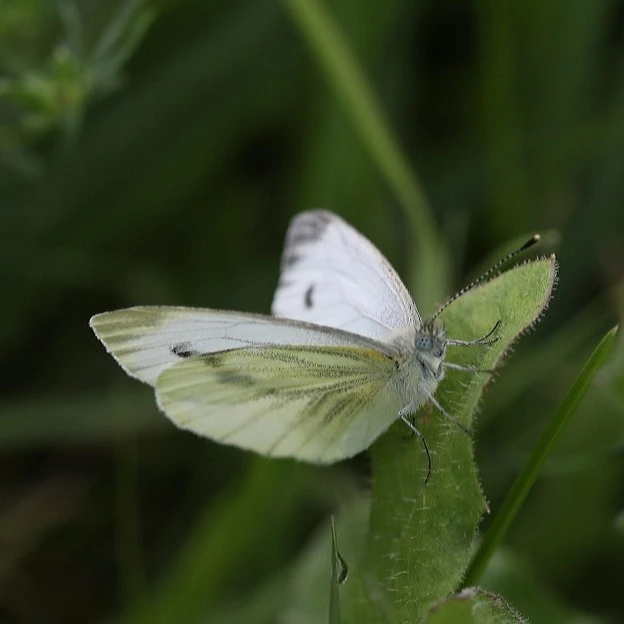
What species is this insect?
Pieris napi
